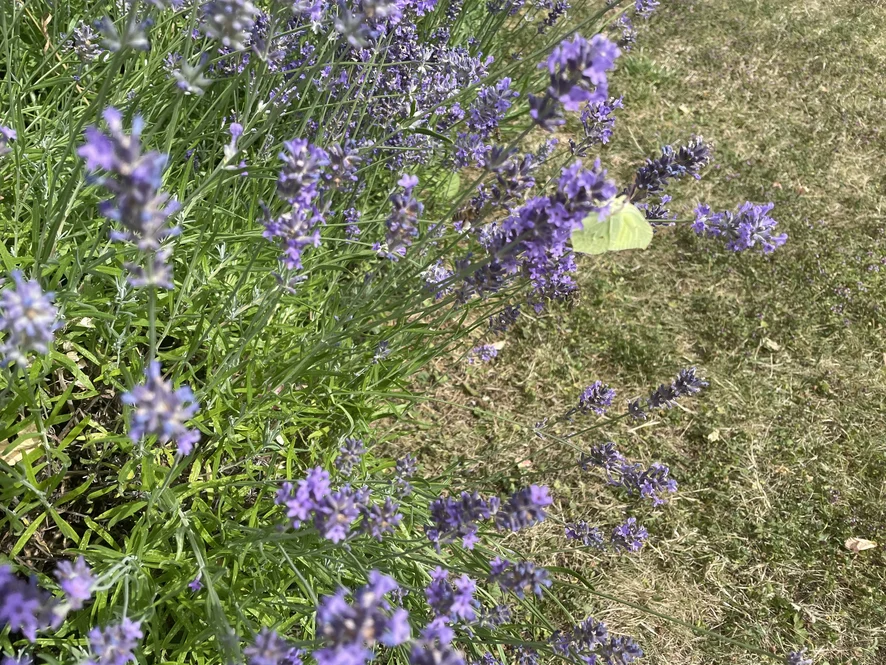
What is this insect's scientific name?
Gonepteryx rhamni
